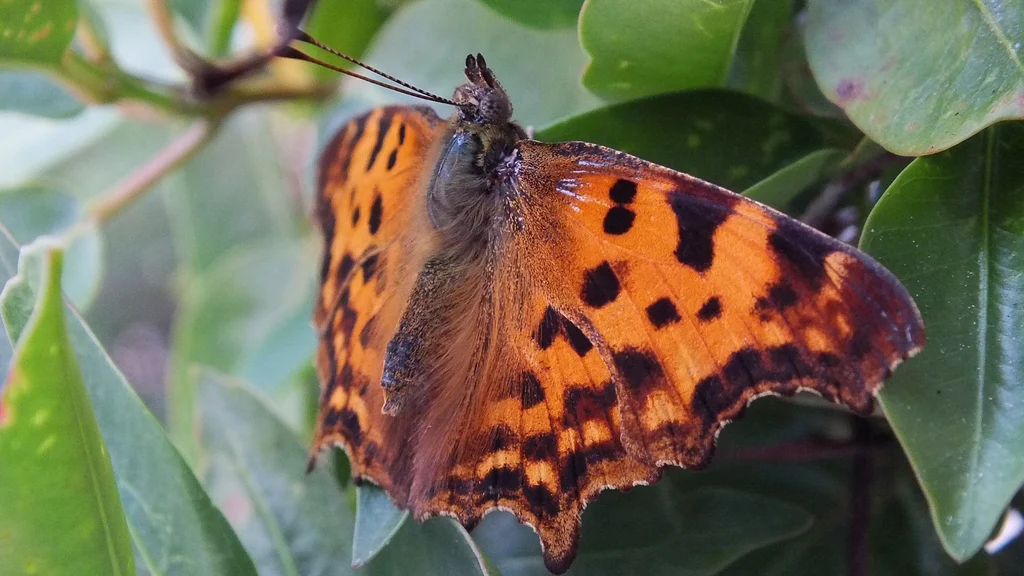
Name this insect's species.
Polygonia c-album
